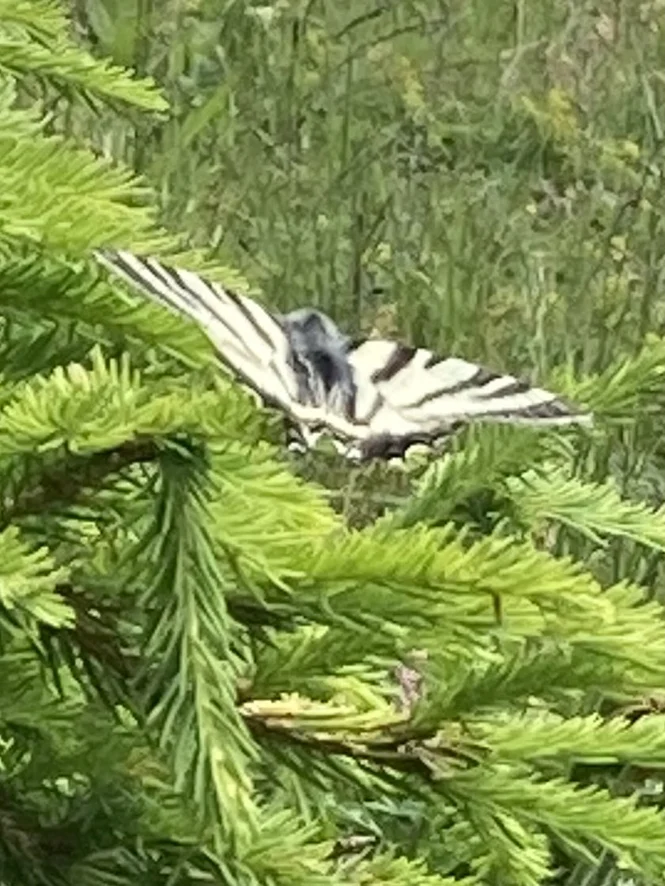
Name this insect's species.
Iphiclides podalirius
